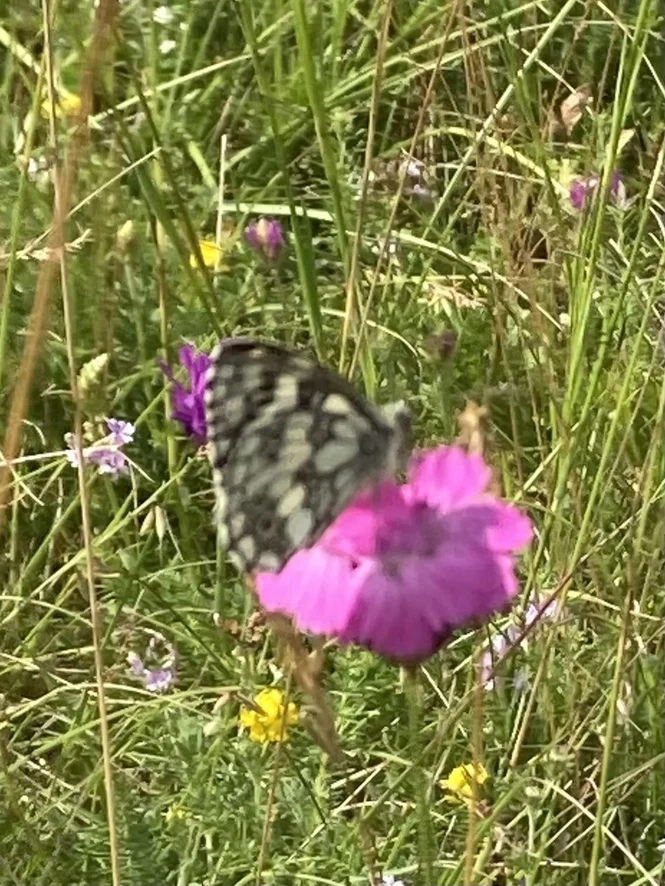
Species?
Melanargia galathea
